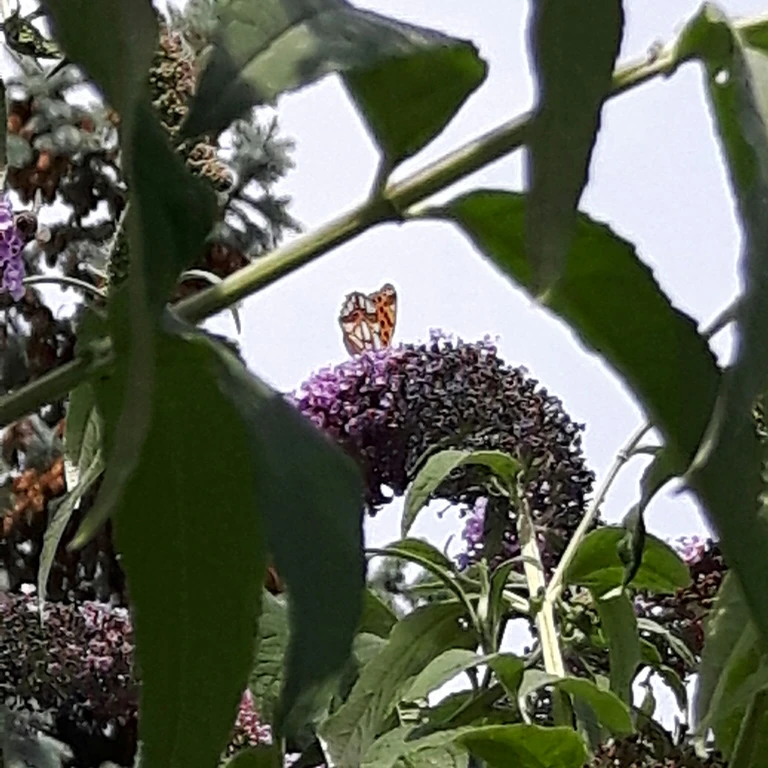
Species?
Issoria lathonia
